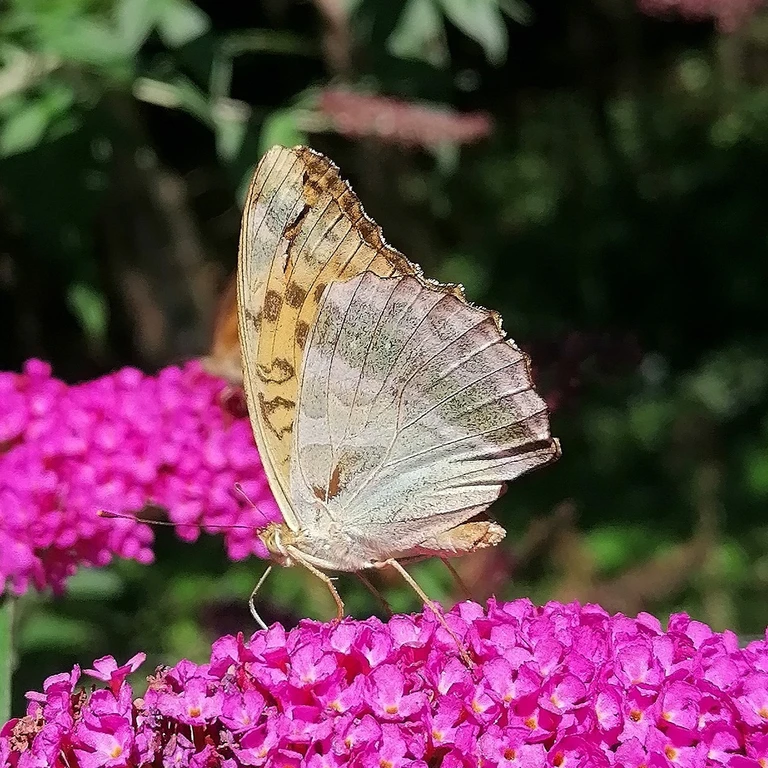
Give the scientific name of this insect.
Argynnis paphia
